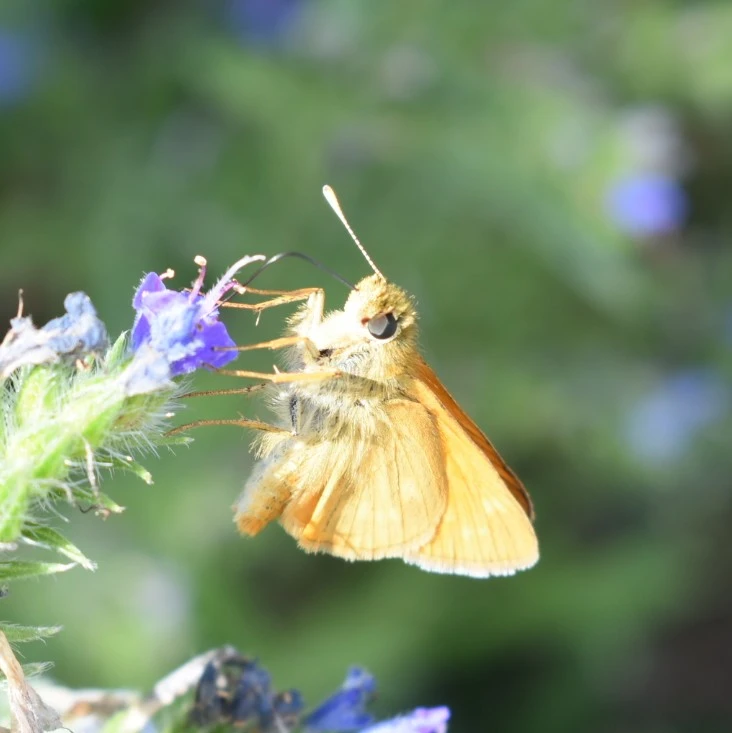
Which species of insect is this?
Ochlodes sylvanus (also Ochlodes venata)
